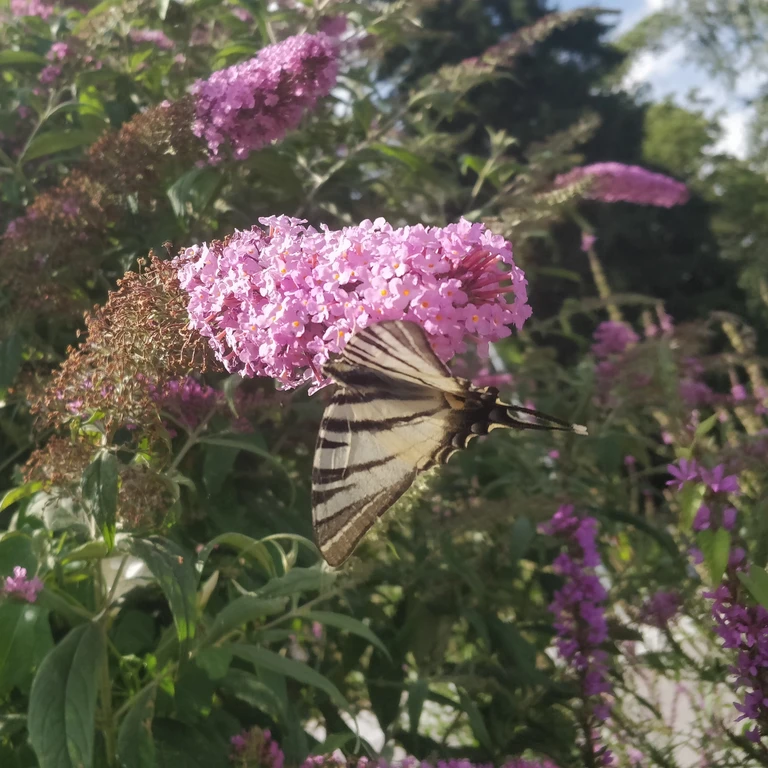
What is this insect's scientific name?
Iphiclides podalirius
